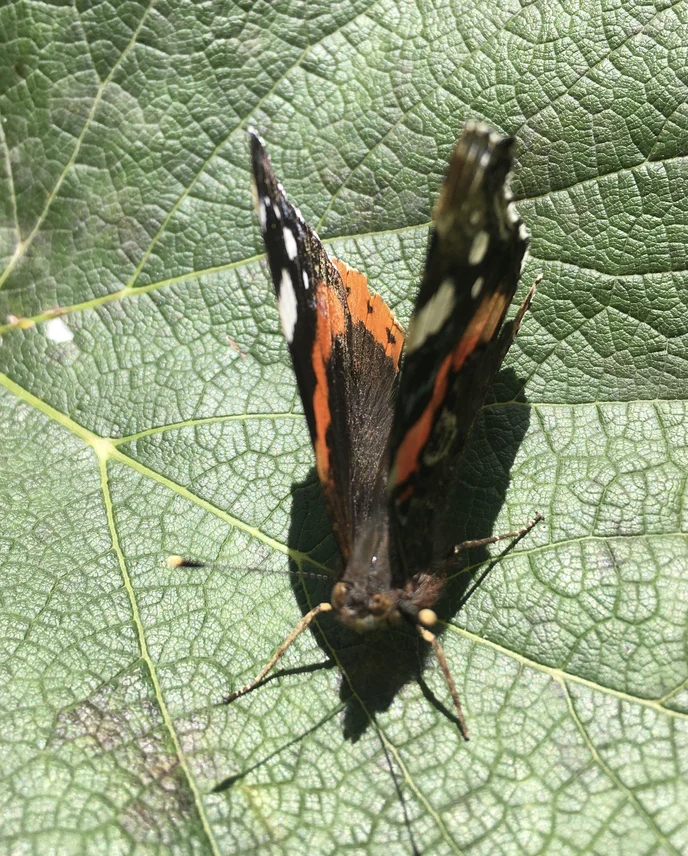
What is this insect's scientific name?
Vanessa atalanta
